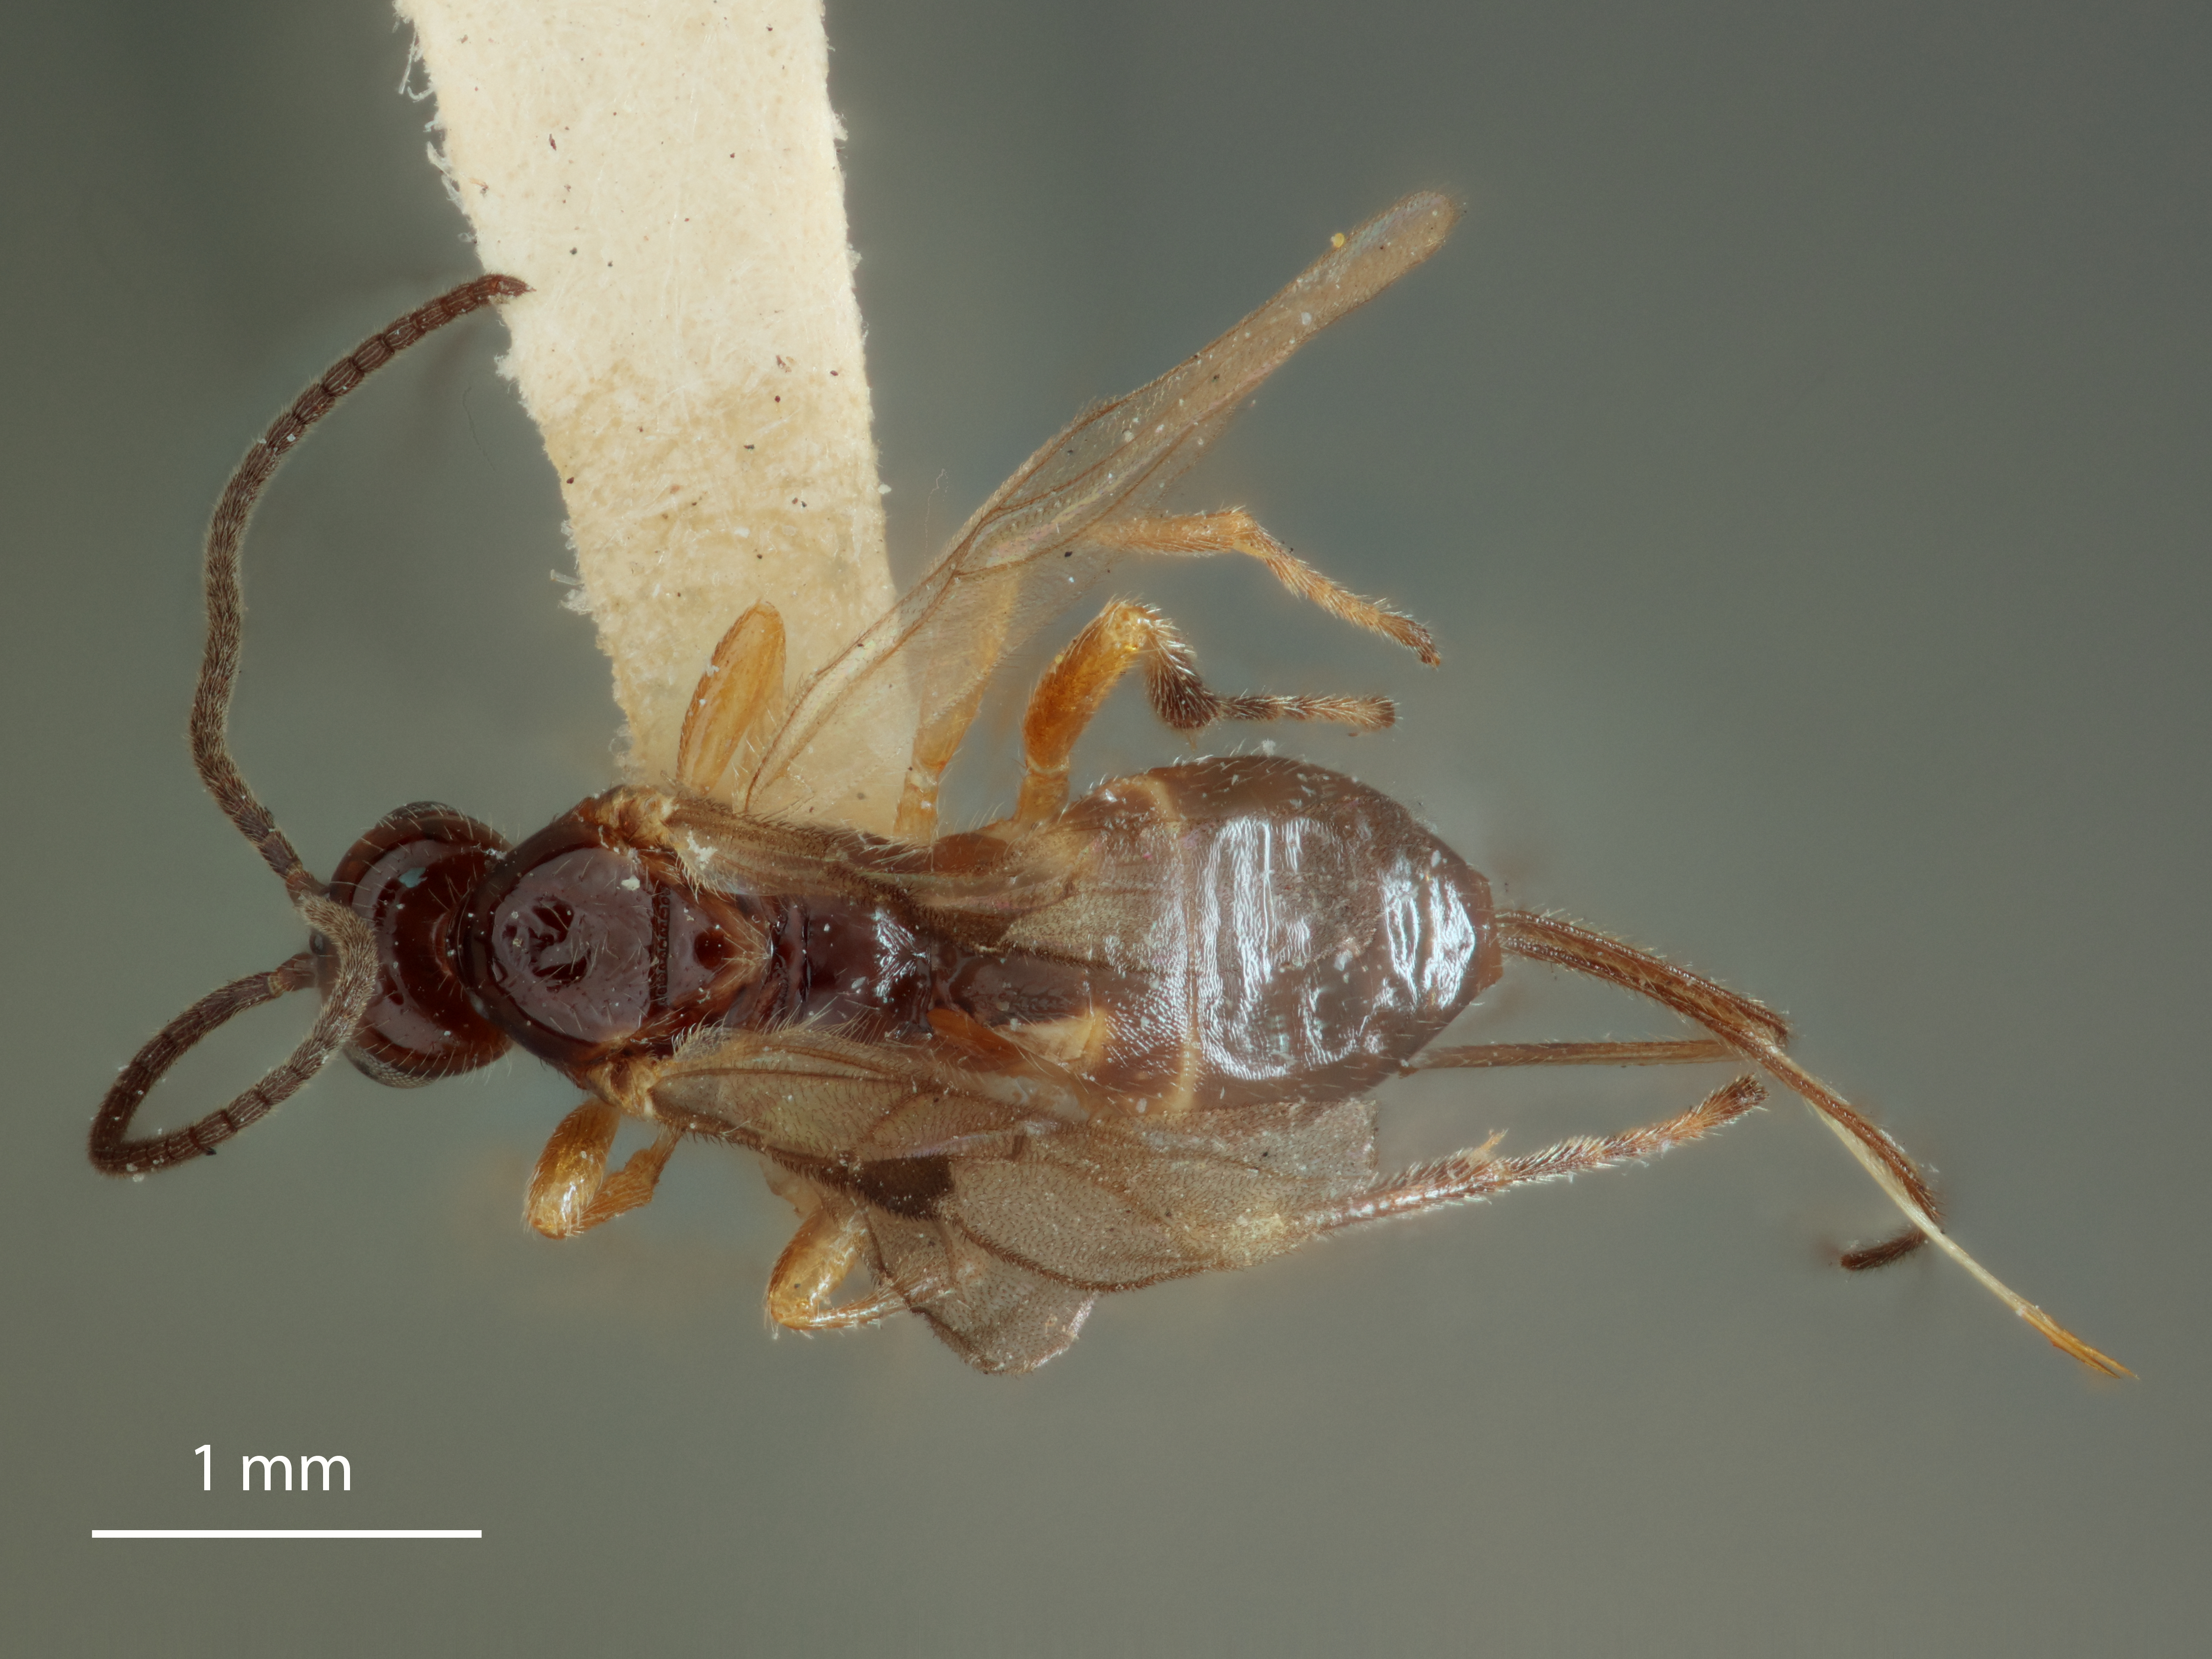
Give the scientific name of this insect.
Microbracon papaipemae
